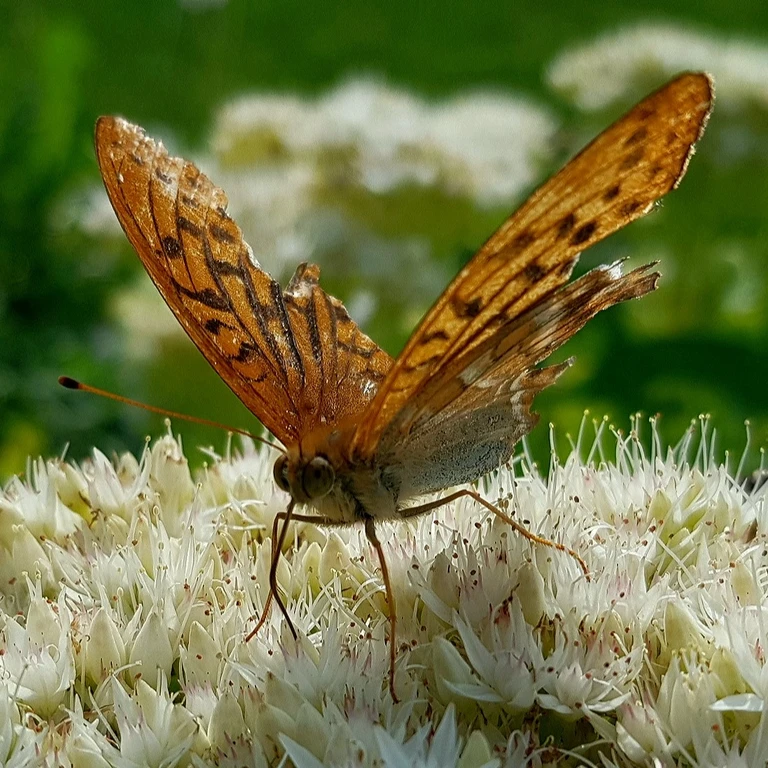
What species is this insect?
Argynnis paphia
